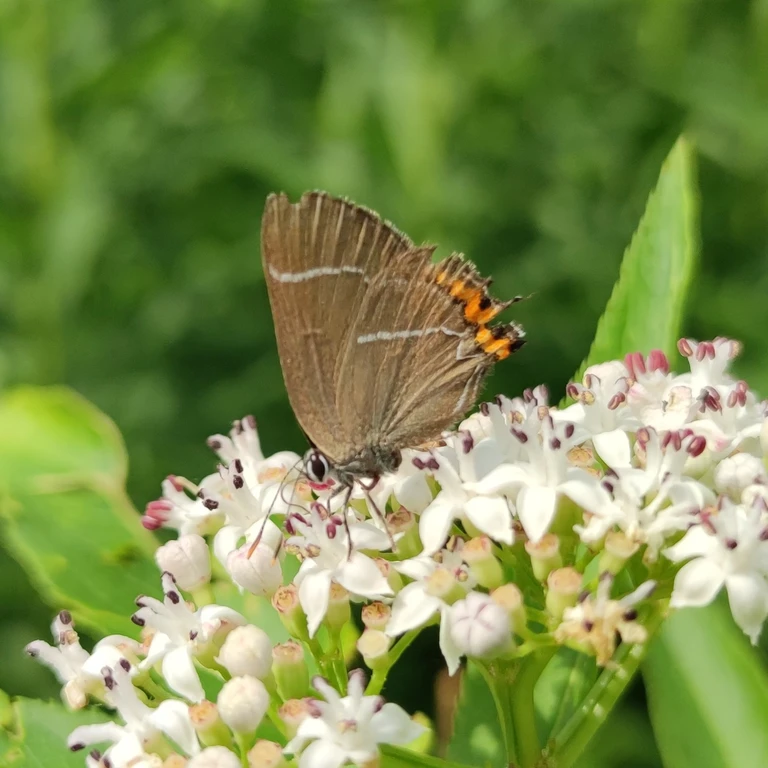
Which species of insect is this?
Satyrium w-album
